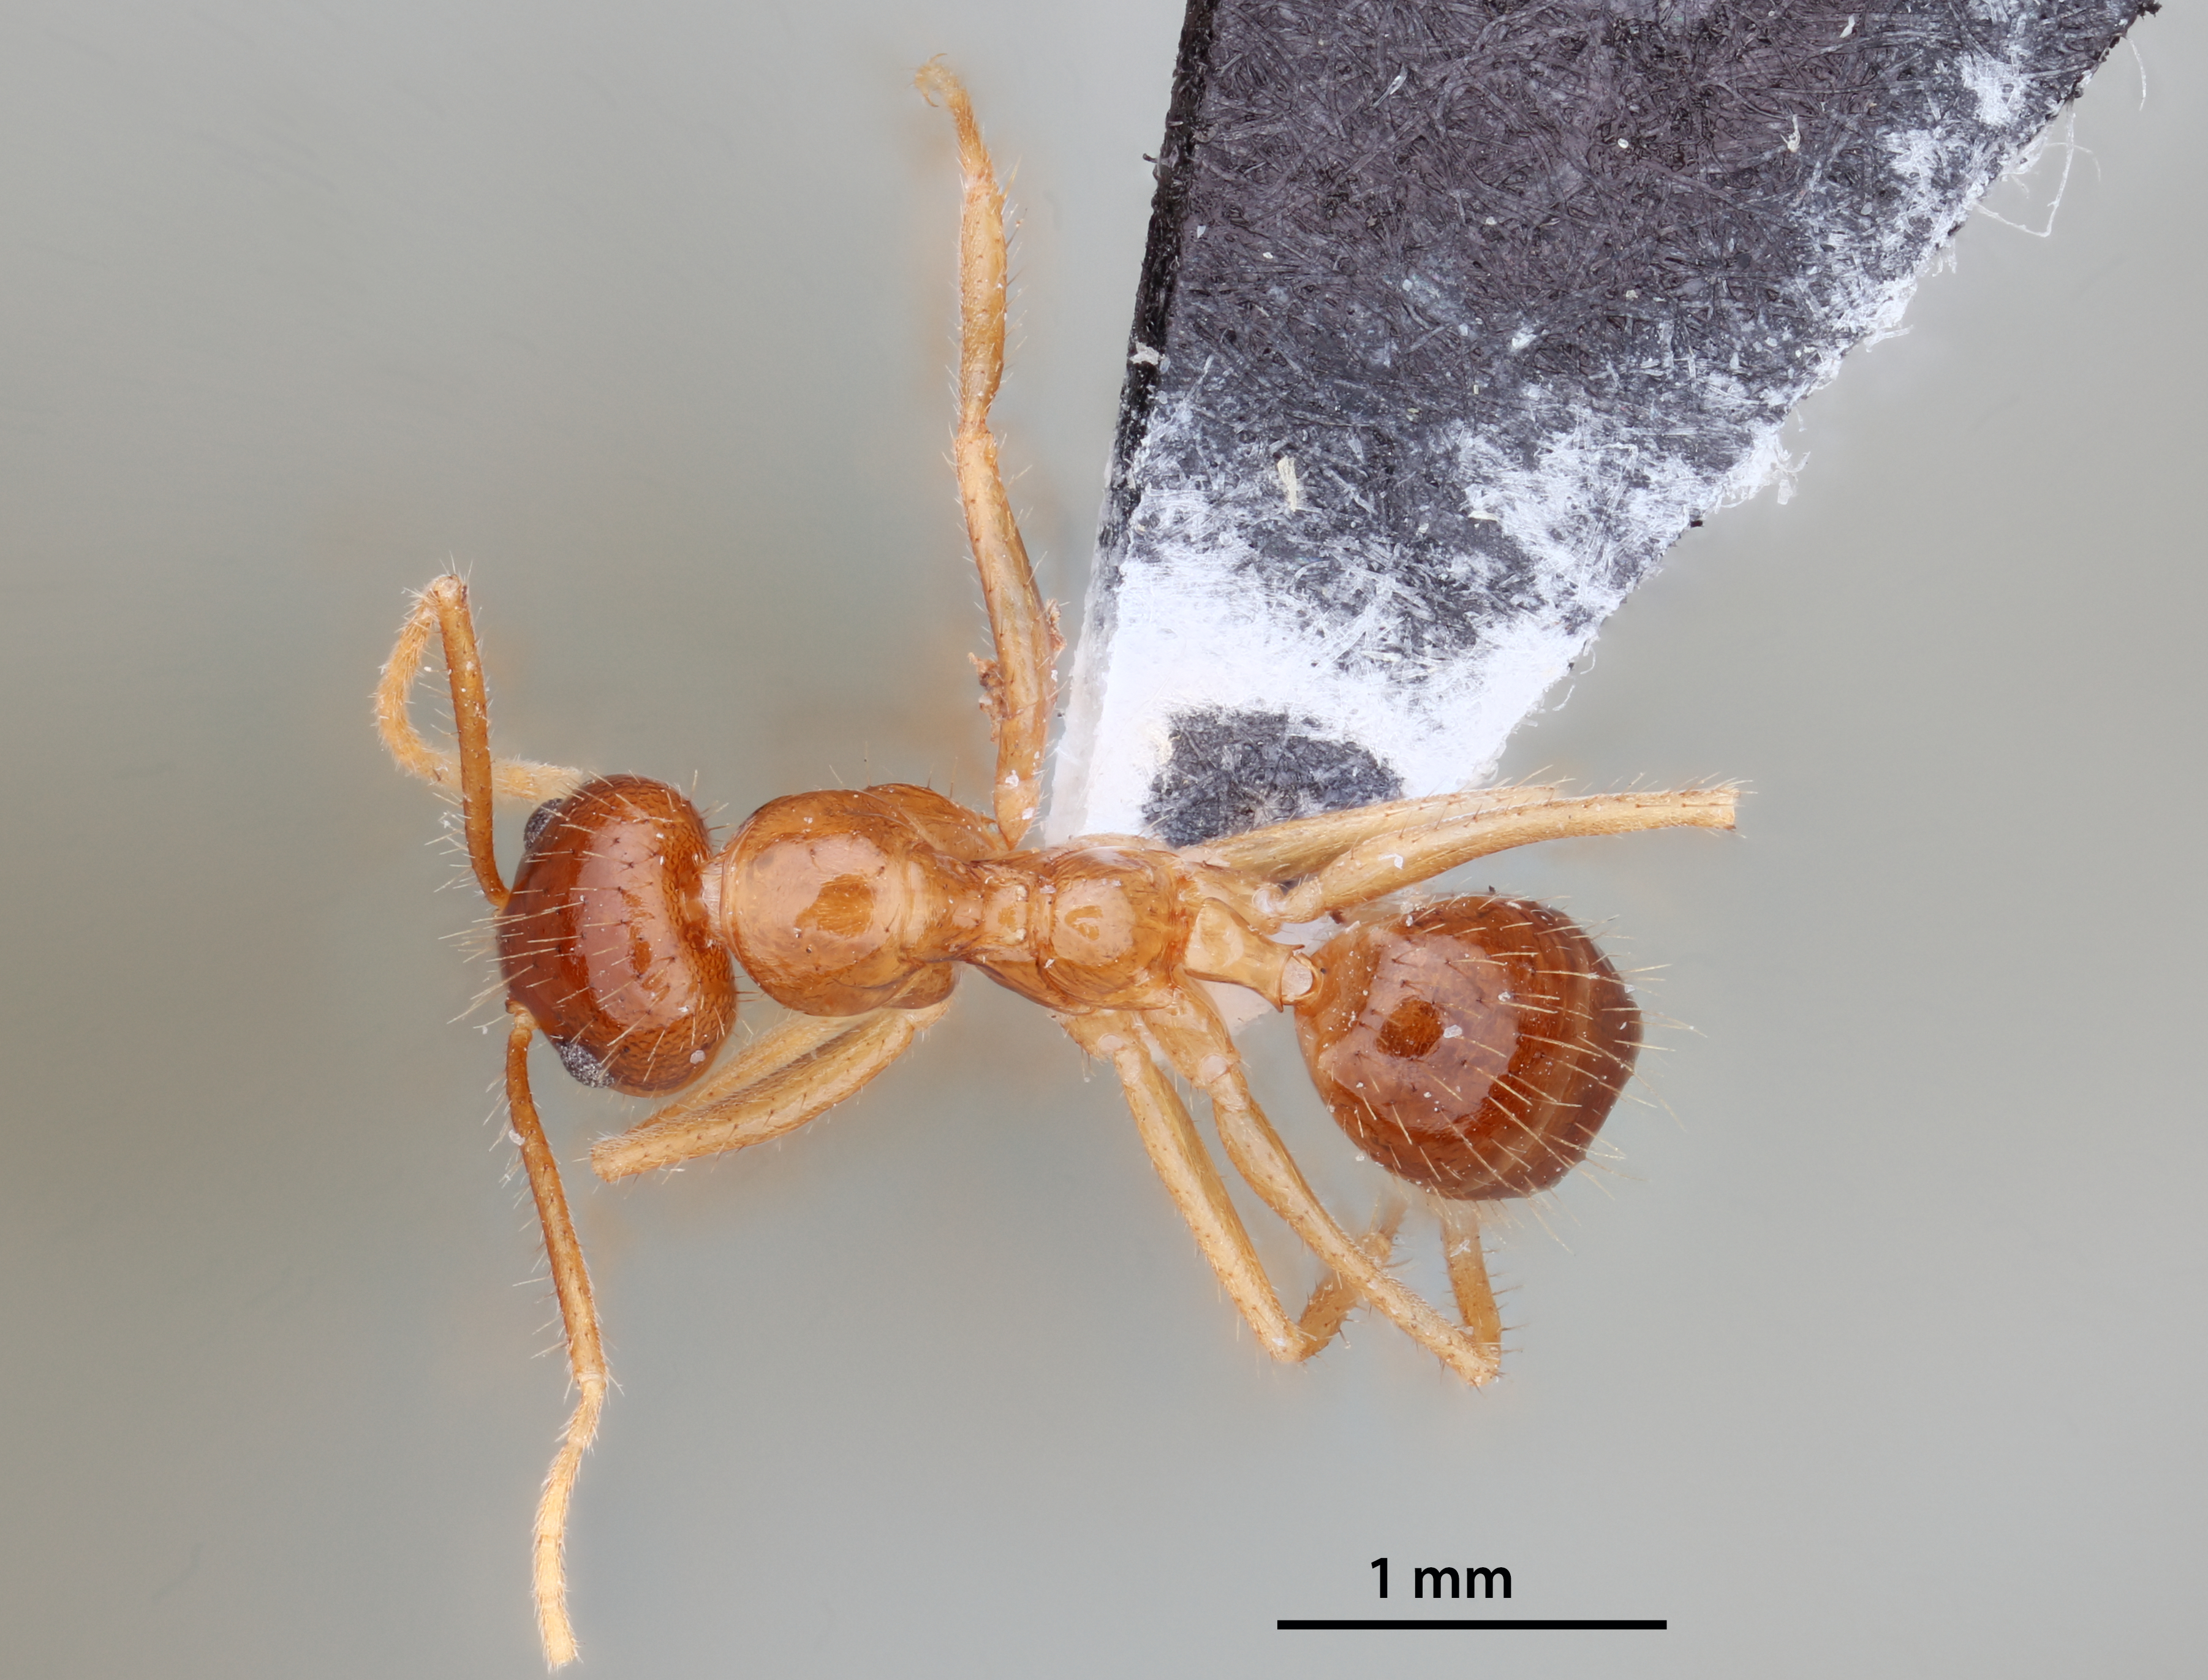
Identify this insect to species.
Euprenolepis variegata
